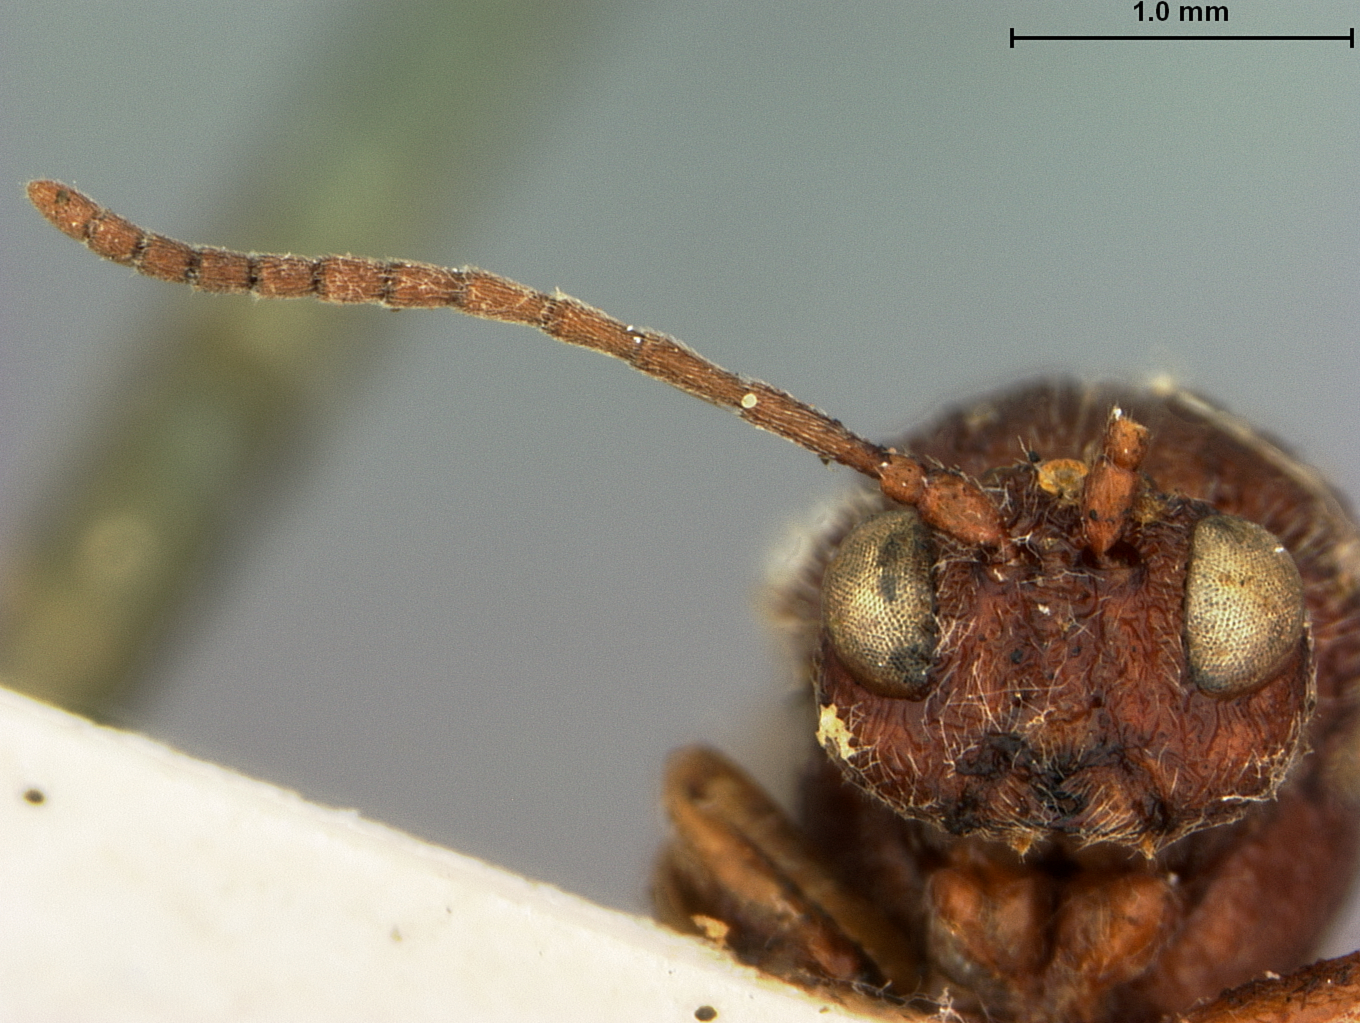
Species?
Cynips quercus
